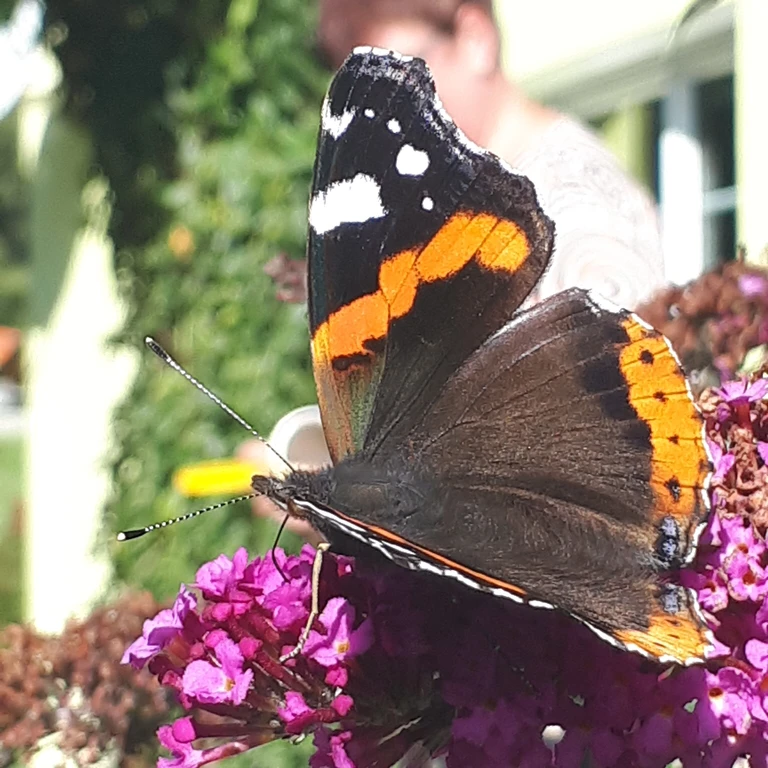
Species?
Vanessa atalanta
